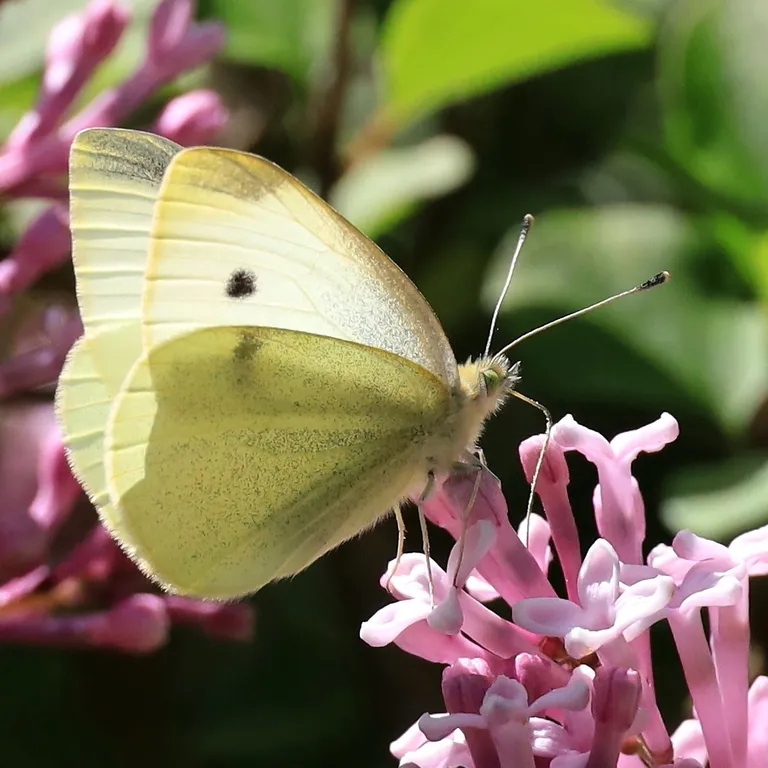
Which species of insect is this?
Pieris rapae
